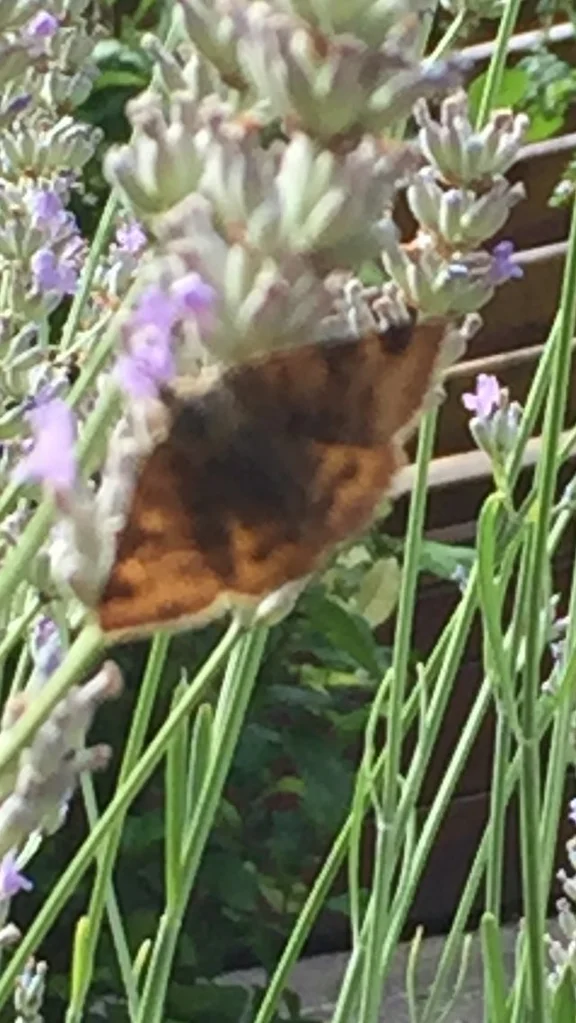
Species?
Euclidia glyphica
